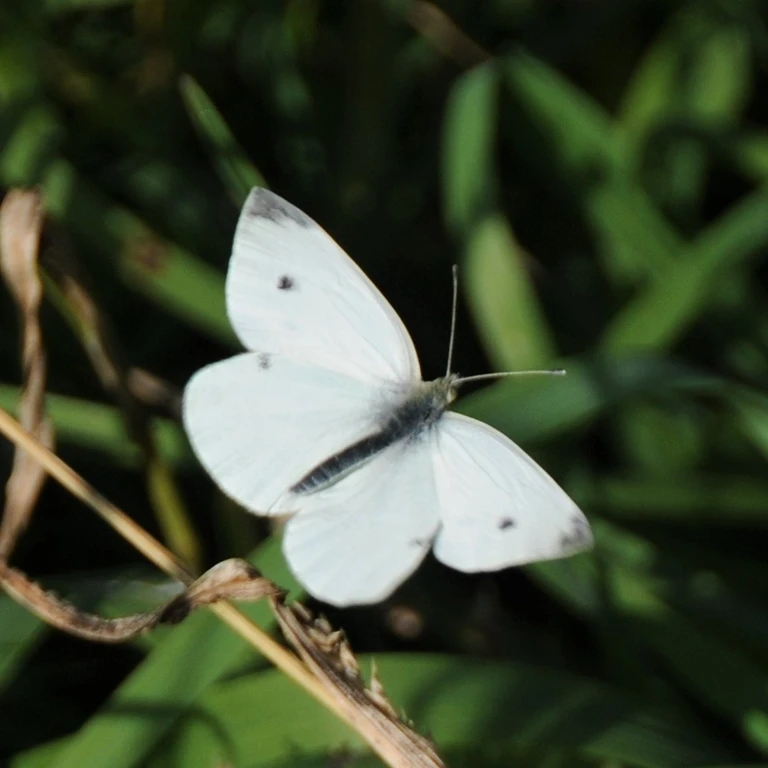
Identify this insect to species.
Pieris rapae
